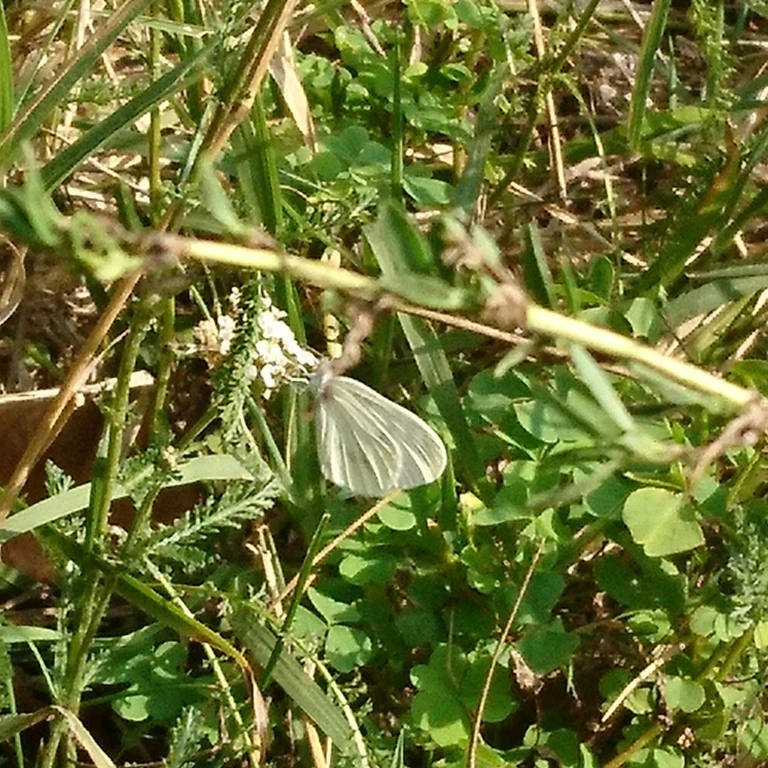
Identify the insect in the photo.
Leptidea sinapis/juvernica
